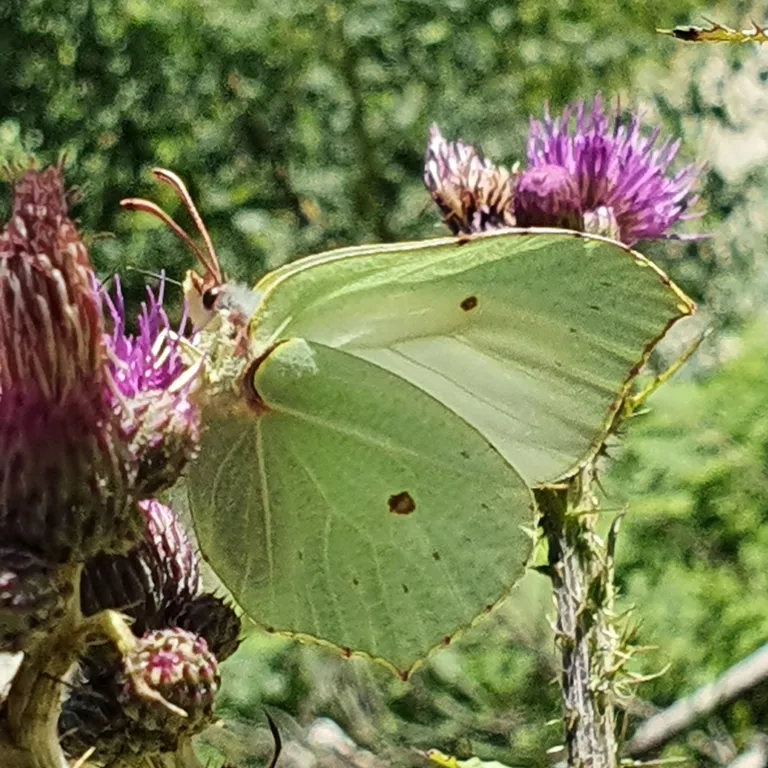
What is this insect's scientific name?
Gonepteryx rhamni
